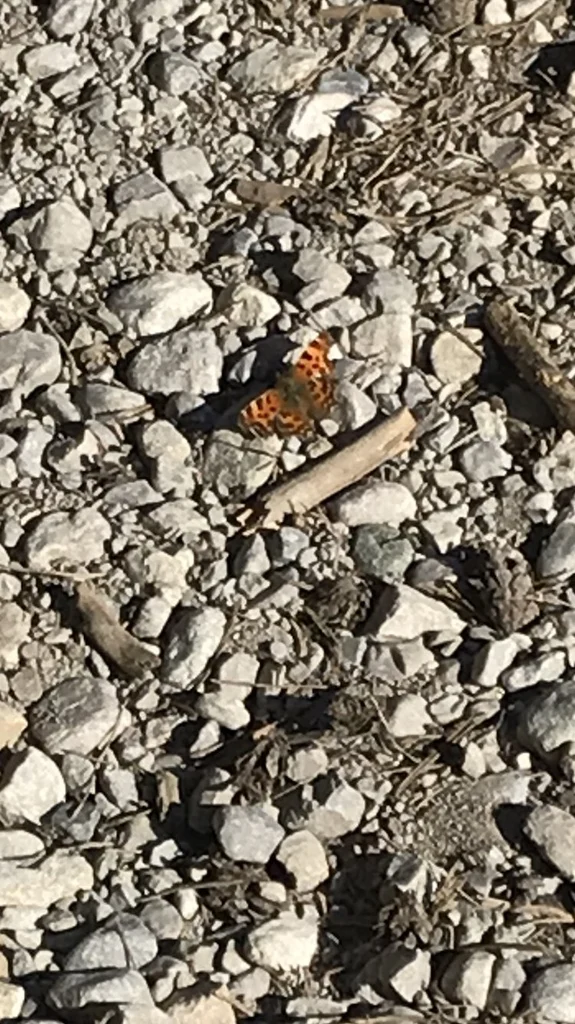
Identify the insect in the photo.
Polygonia c-album
